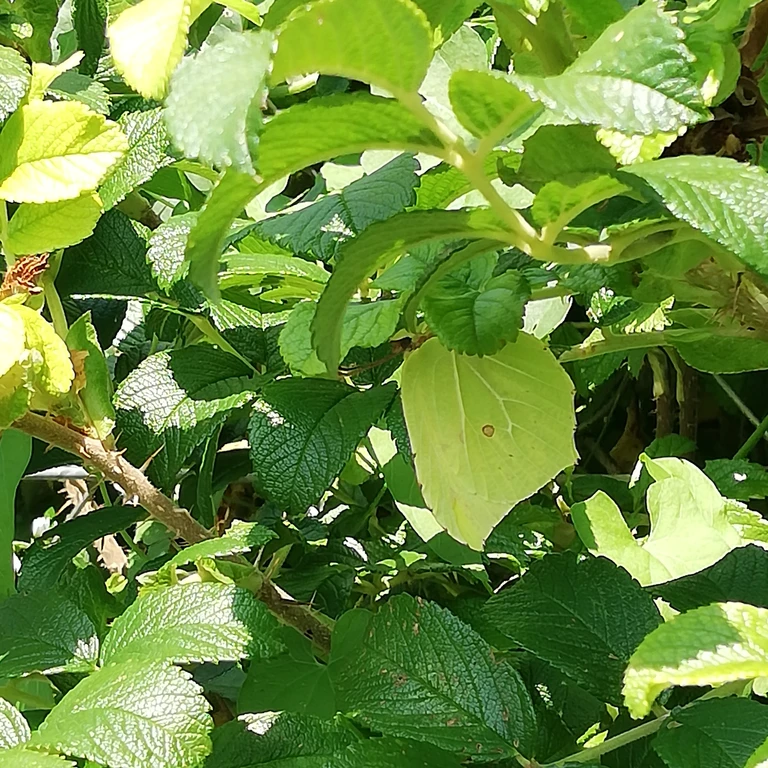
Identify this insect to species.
Gonepteryx rhamni
